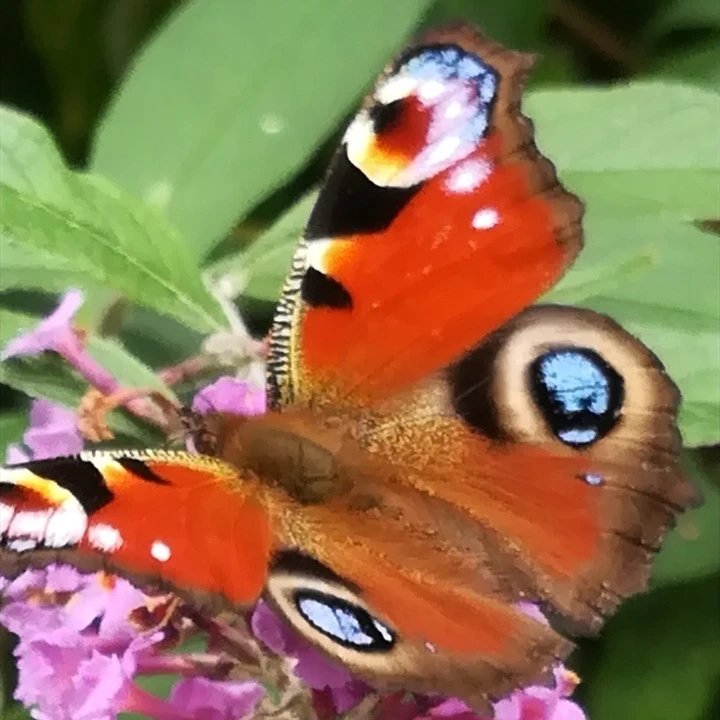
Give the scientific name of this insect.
Aglais io
